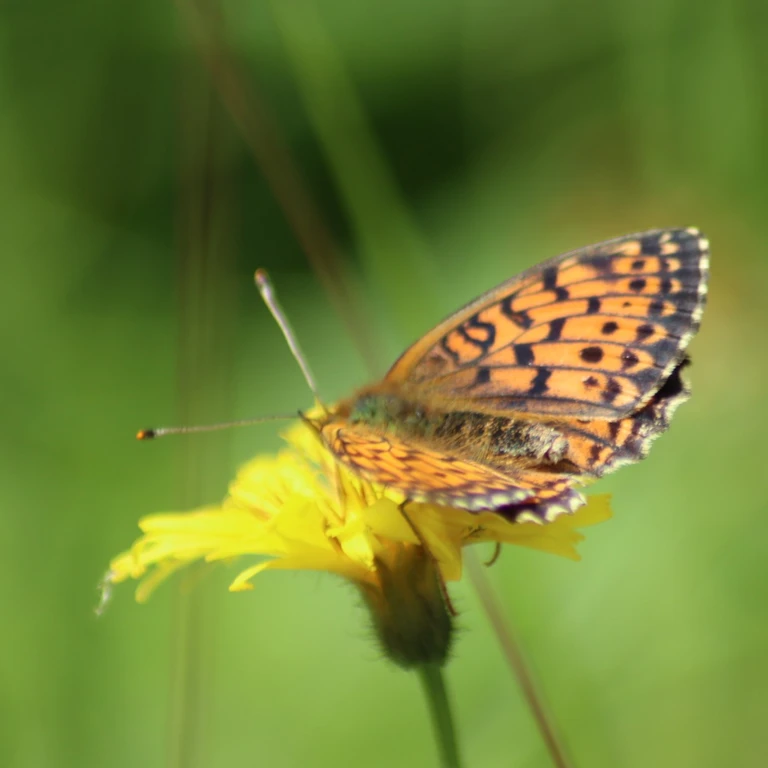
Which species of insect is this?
Brenthis ino
